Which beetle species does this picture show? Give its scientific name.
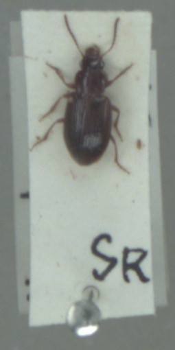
Bradycellus verbasci
